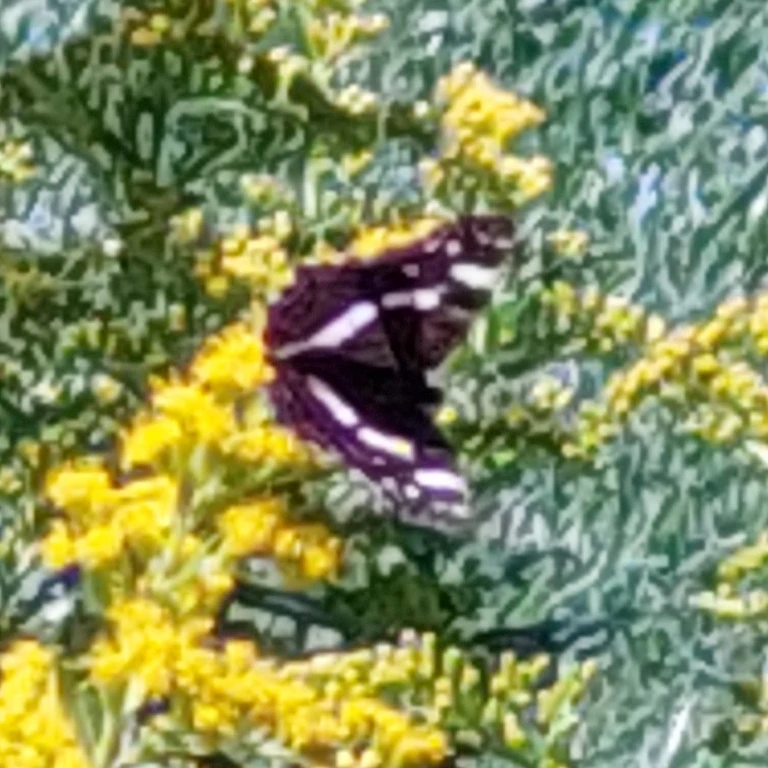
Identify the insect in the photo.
Araschnia levana
